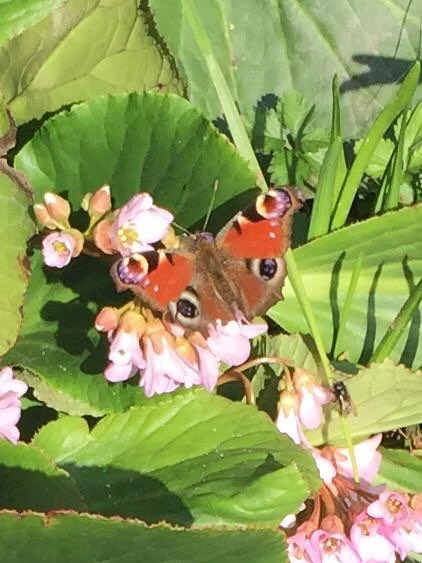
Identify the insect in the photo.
Aglais io
